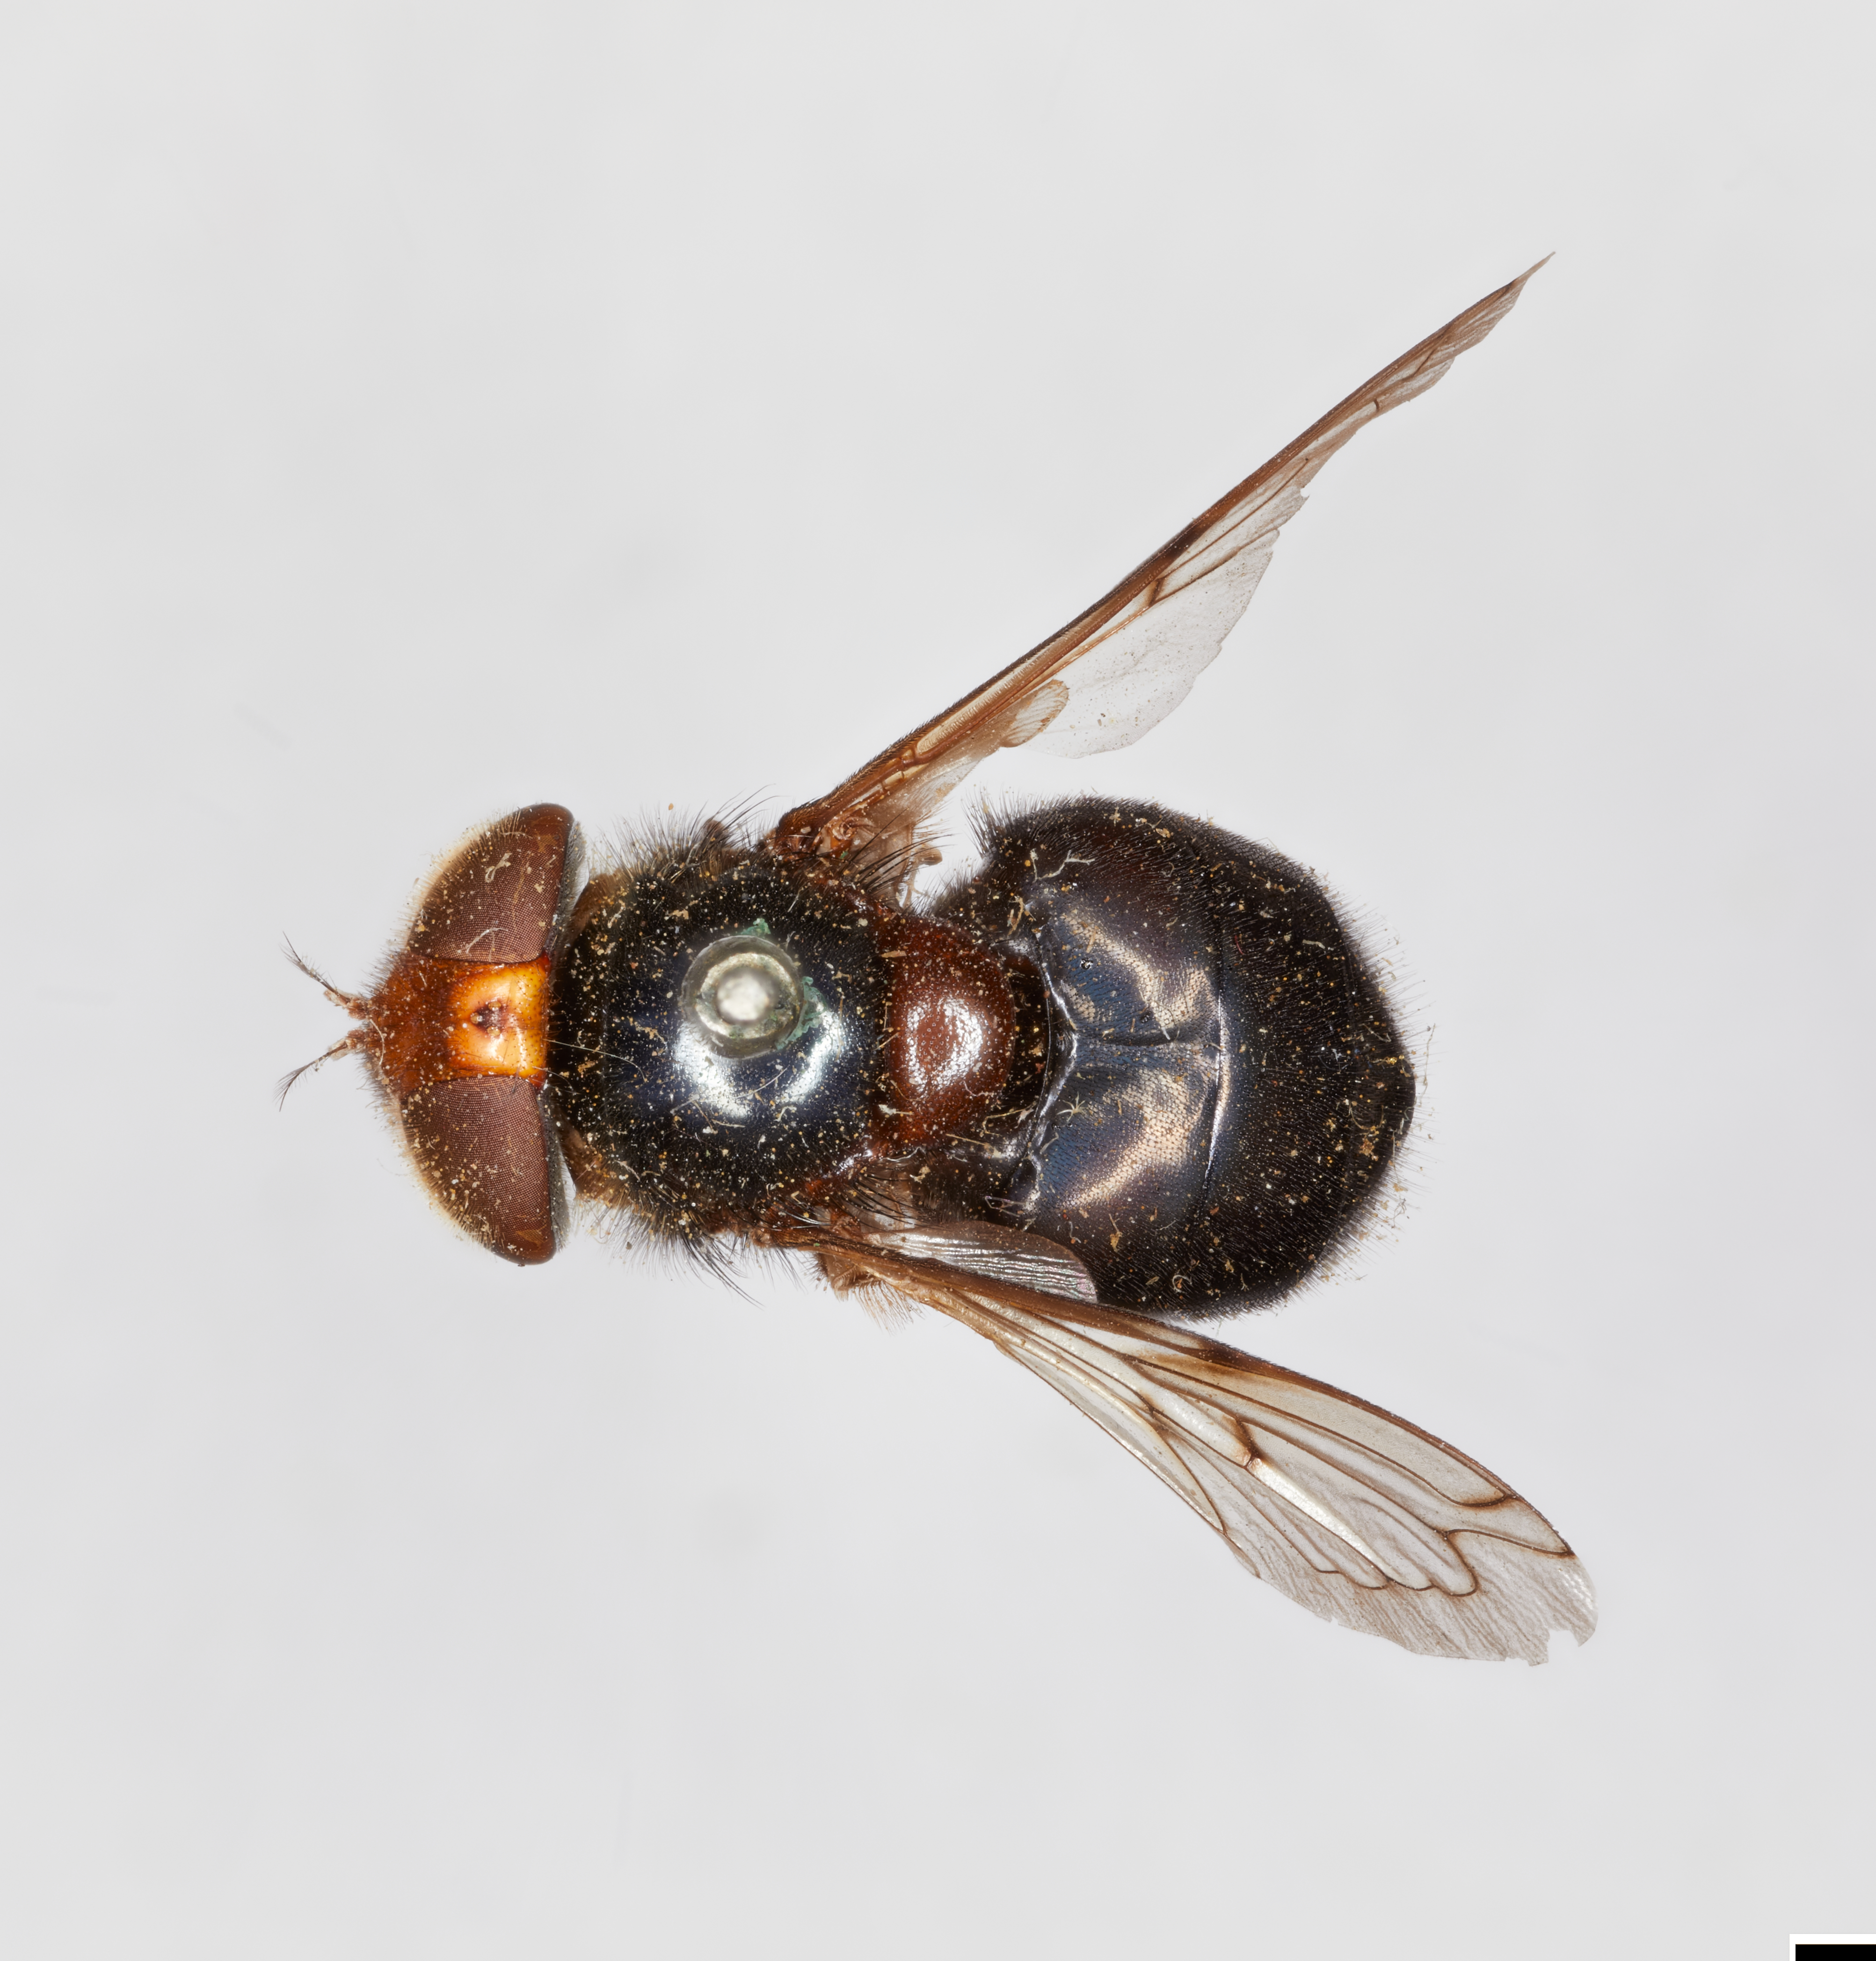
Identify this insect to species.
Volucella victoria
